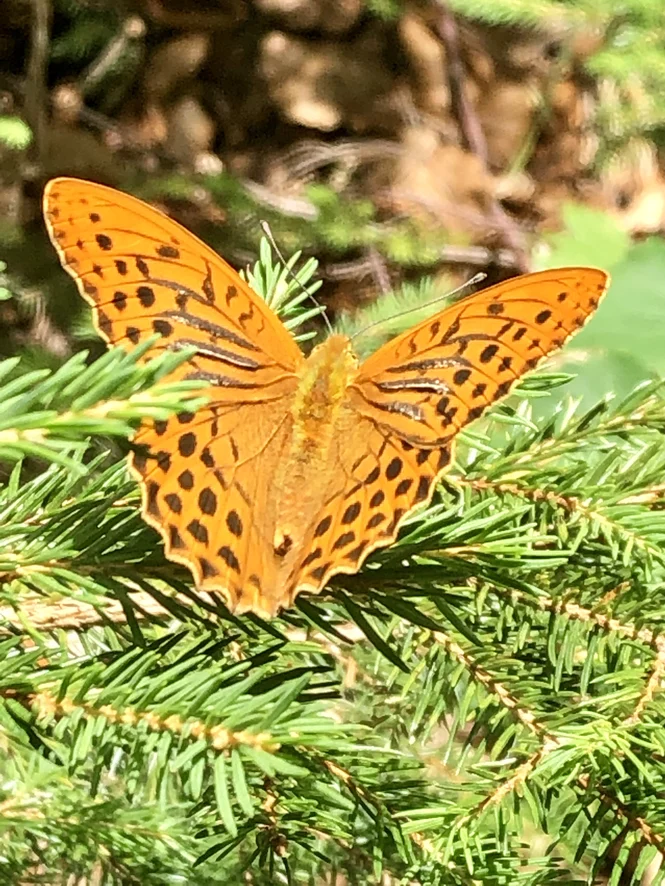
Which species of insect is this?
Argynnis paphia
